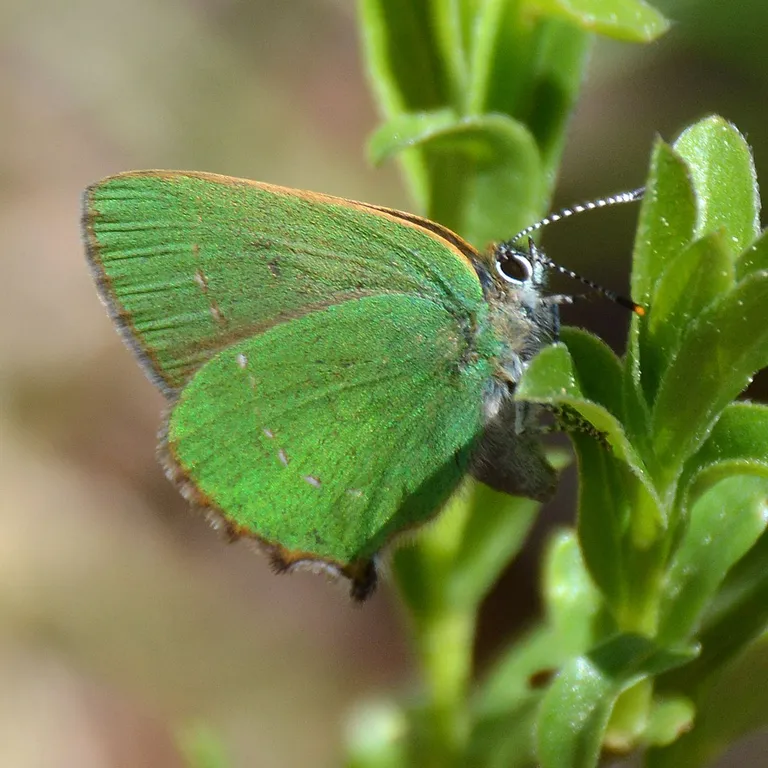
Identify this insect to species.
Callophrys rubi
